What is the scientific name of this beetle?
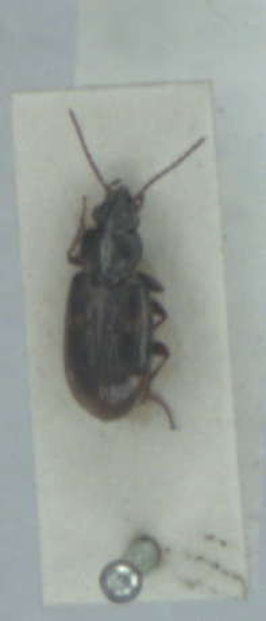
Bembidion varium
